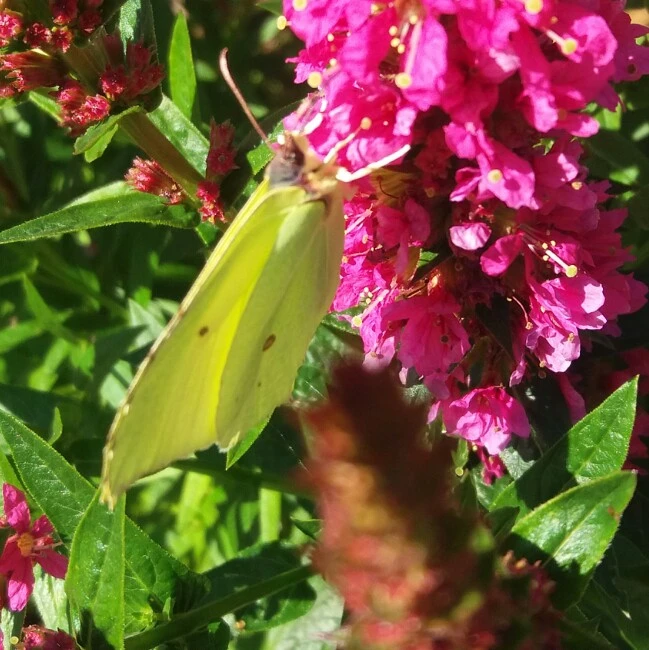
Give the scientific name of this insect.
Gonepteryx rhamni
